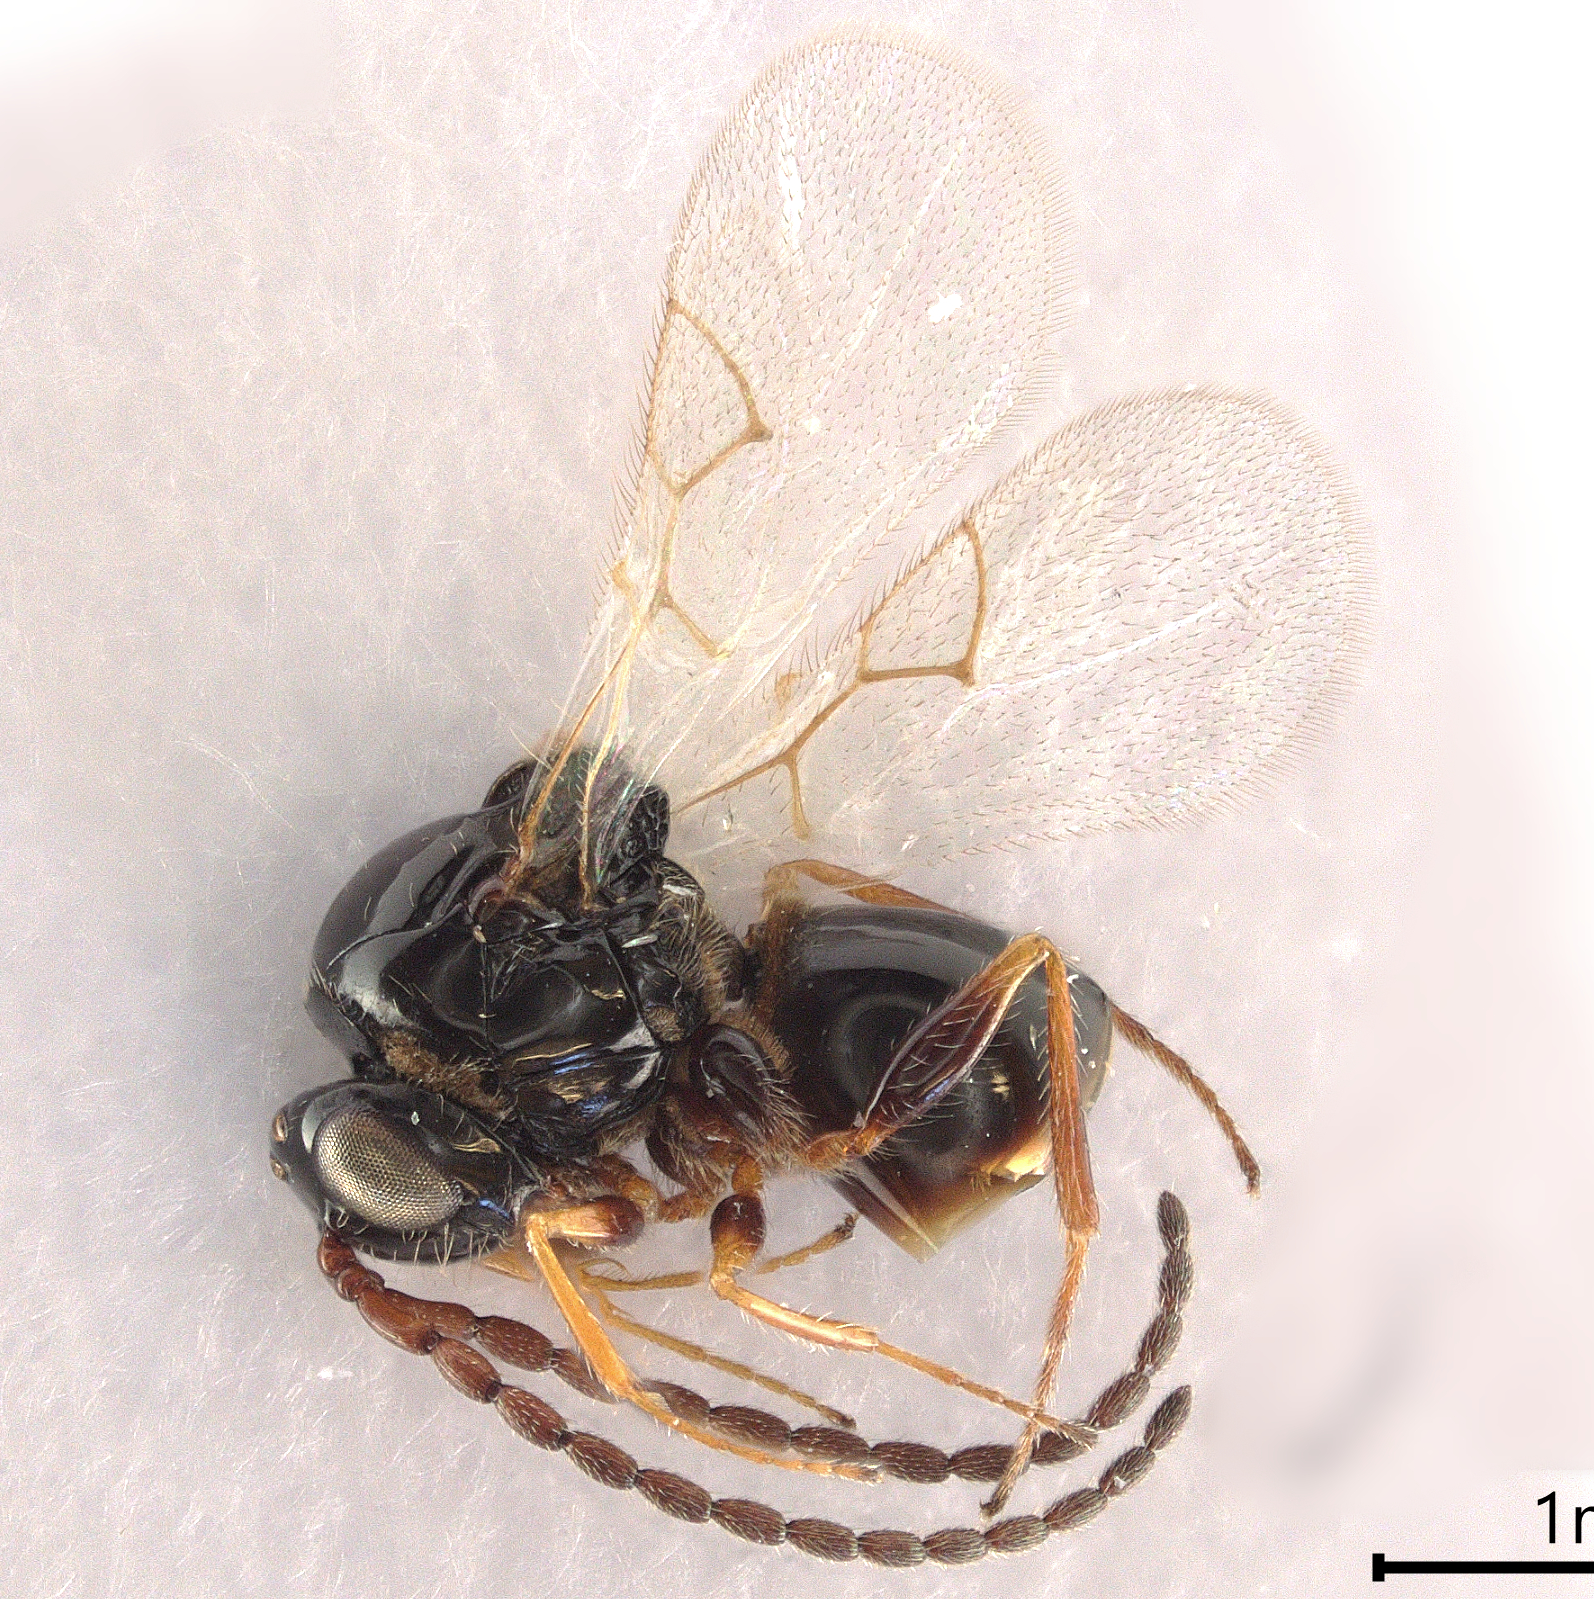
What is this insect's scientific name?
Zaeucoila robusta
